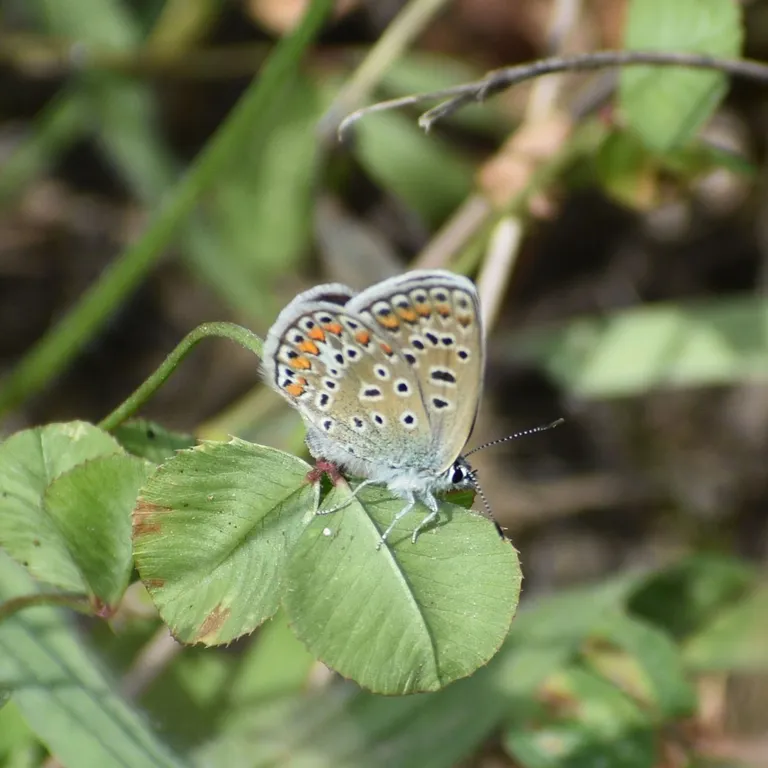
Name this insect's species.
Polyommatus icarus
